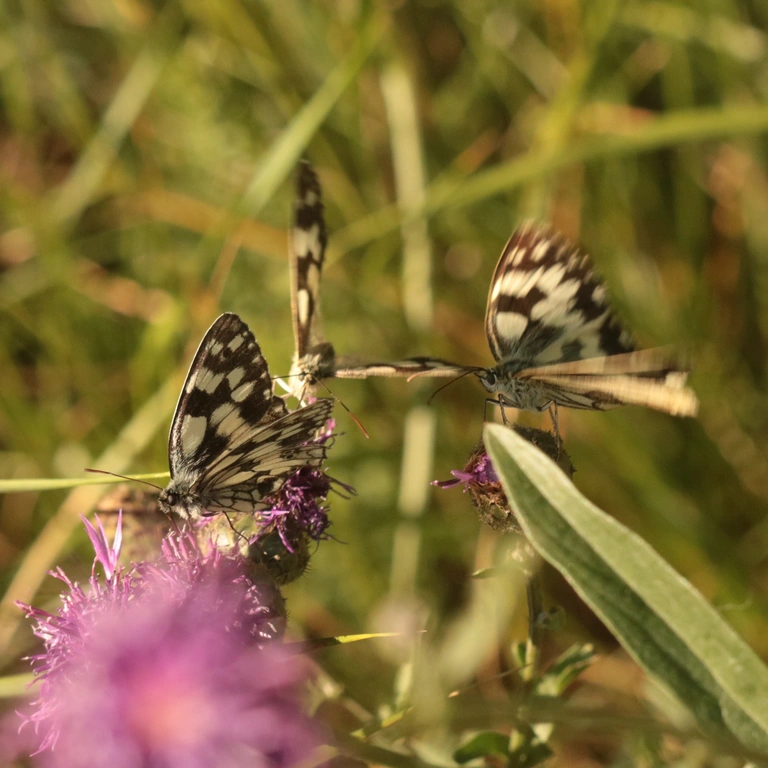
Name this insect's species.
Melanargia galathea
